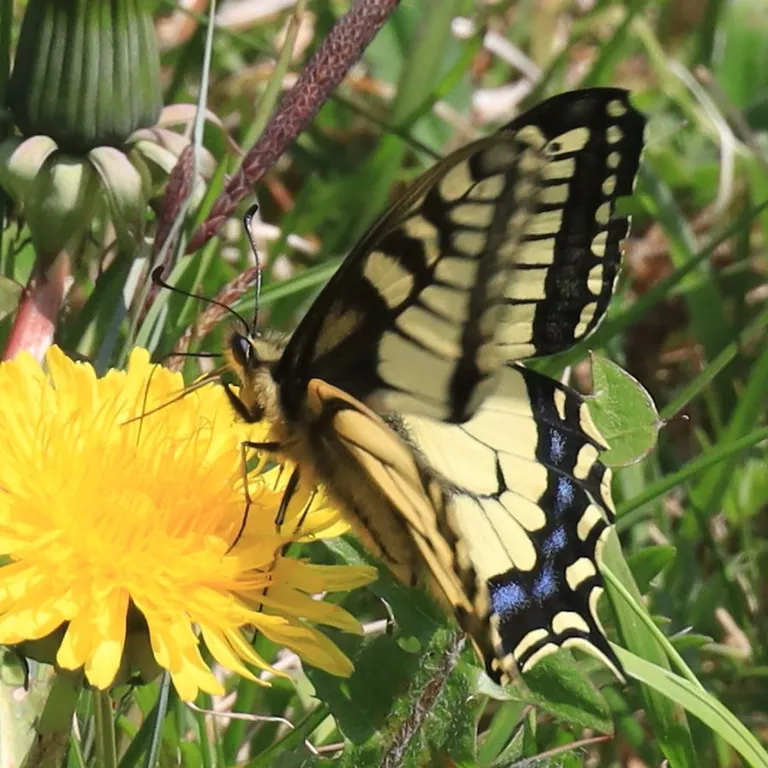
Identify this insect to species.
Papilio machaon
